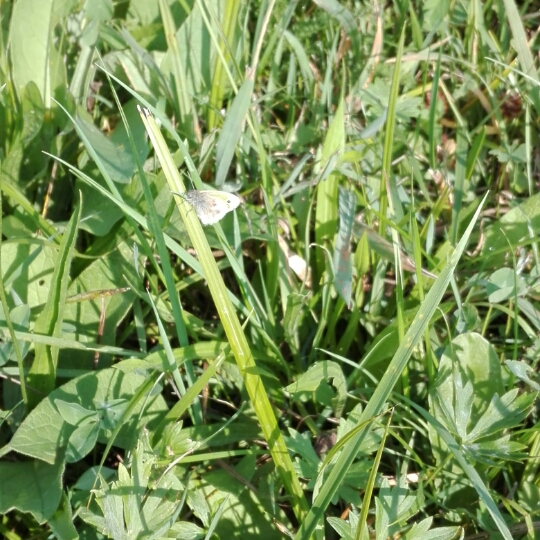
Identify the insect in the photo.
Coenonympha pamphilus
